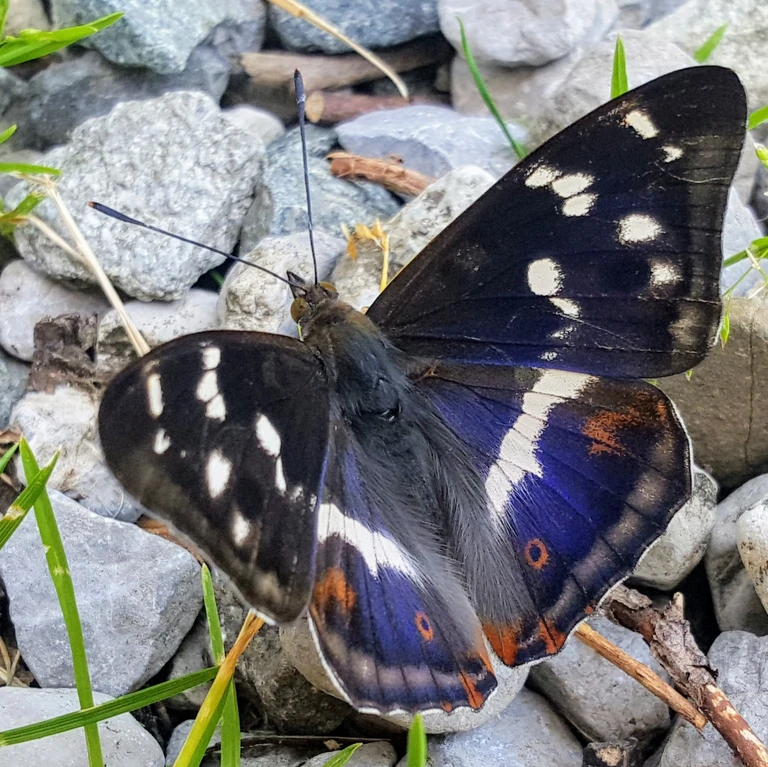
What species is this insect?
Apatura iris
